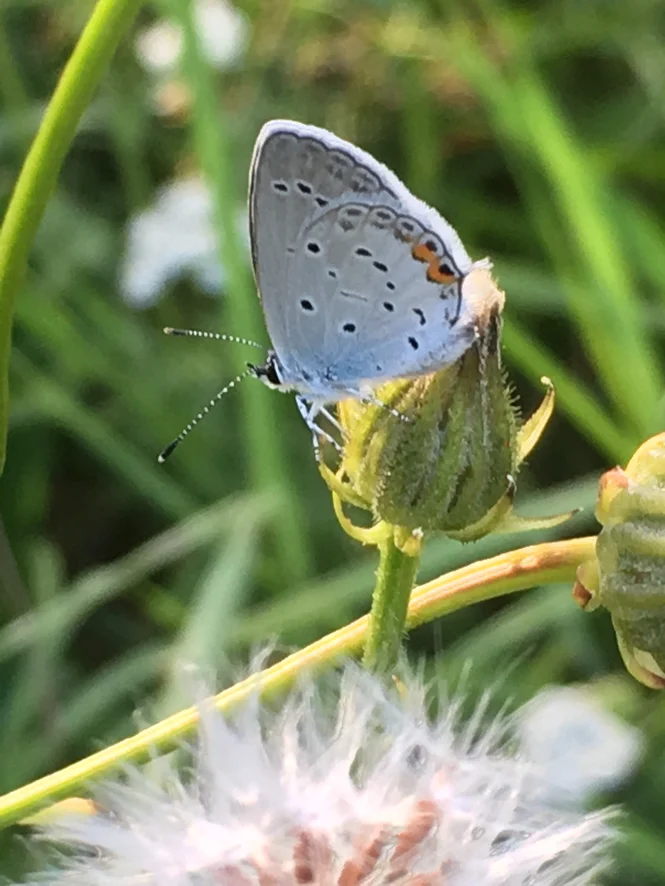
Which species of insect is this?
Cupido argiades (also Elkalyce argiades)
